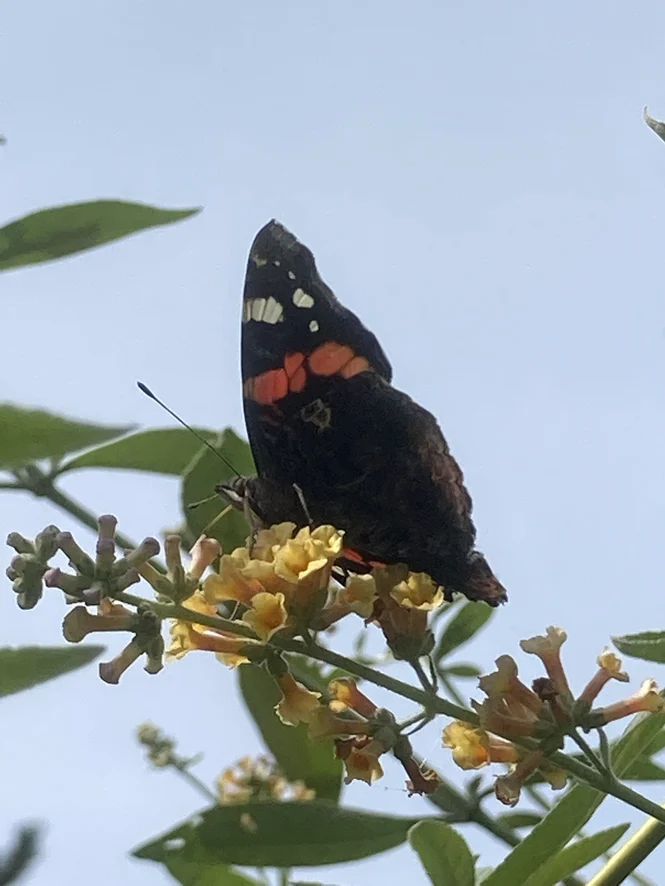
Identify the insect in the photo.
Vanessa atalanta
